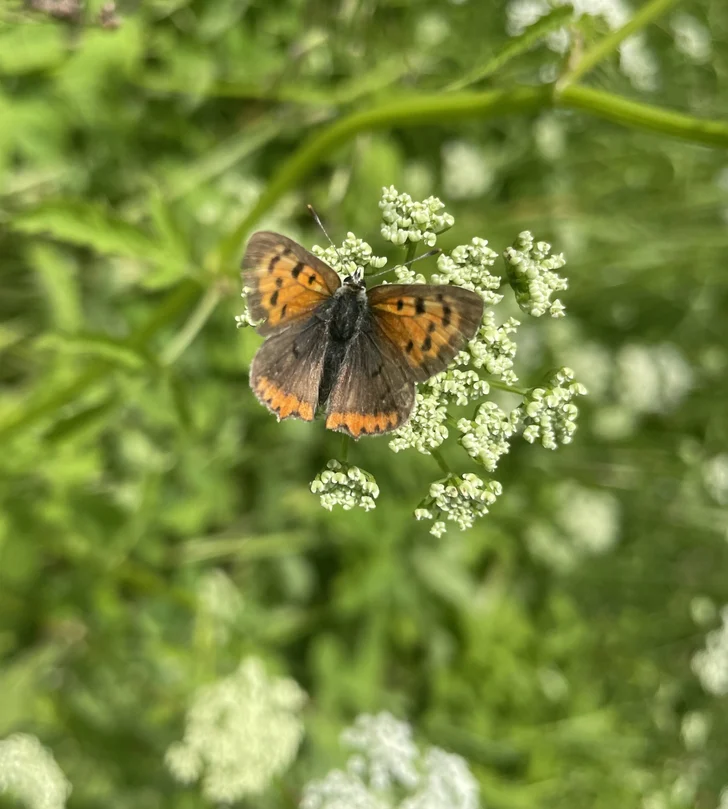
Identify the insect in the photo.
Lycaena phlaeas
